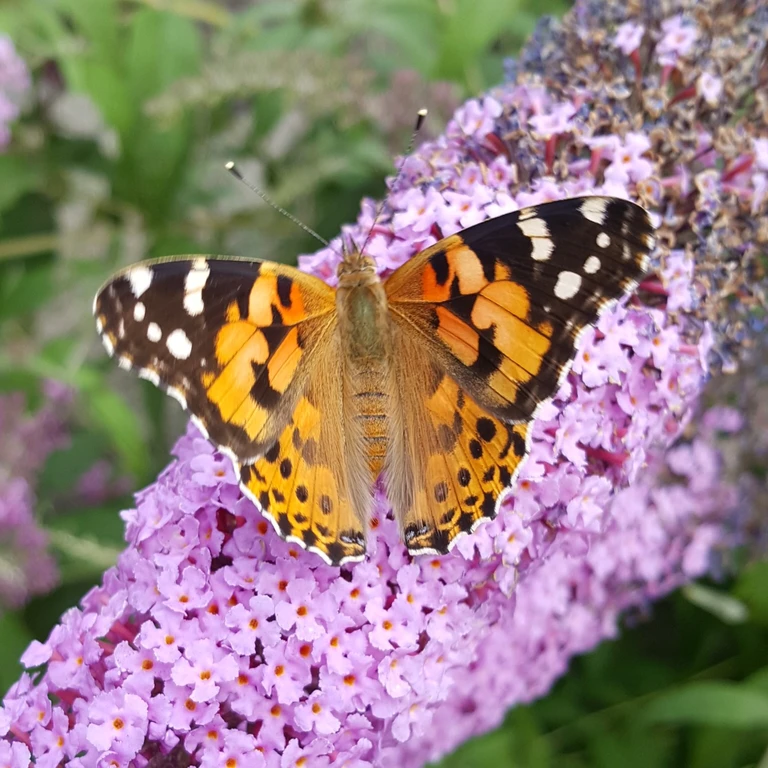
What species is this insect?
Vanessa cardui
